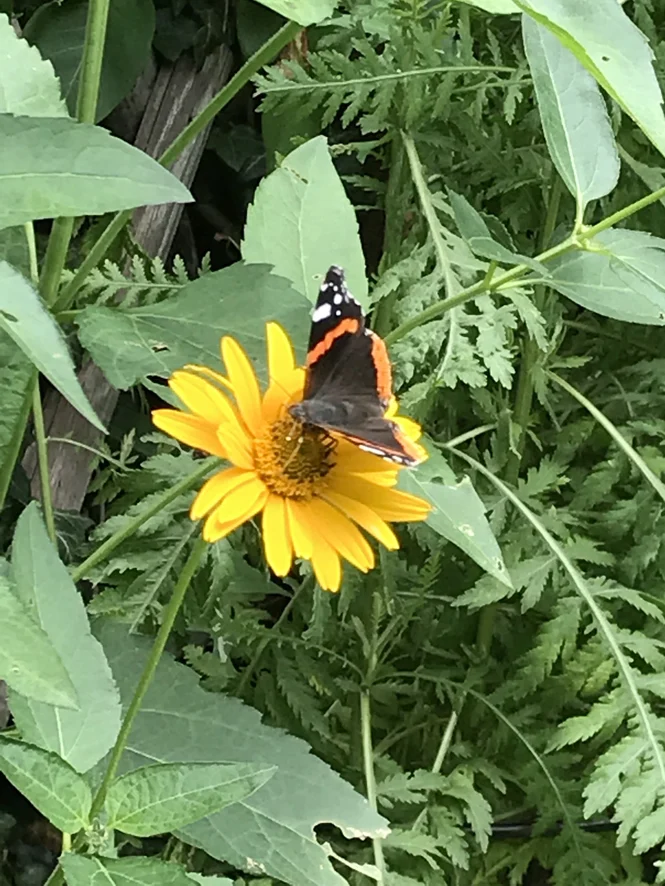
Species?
Vanessa atalanta
